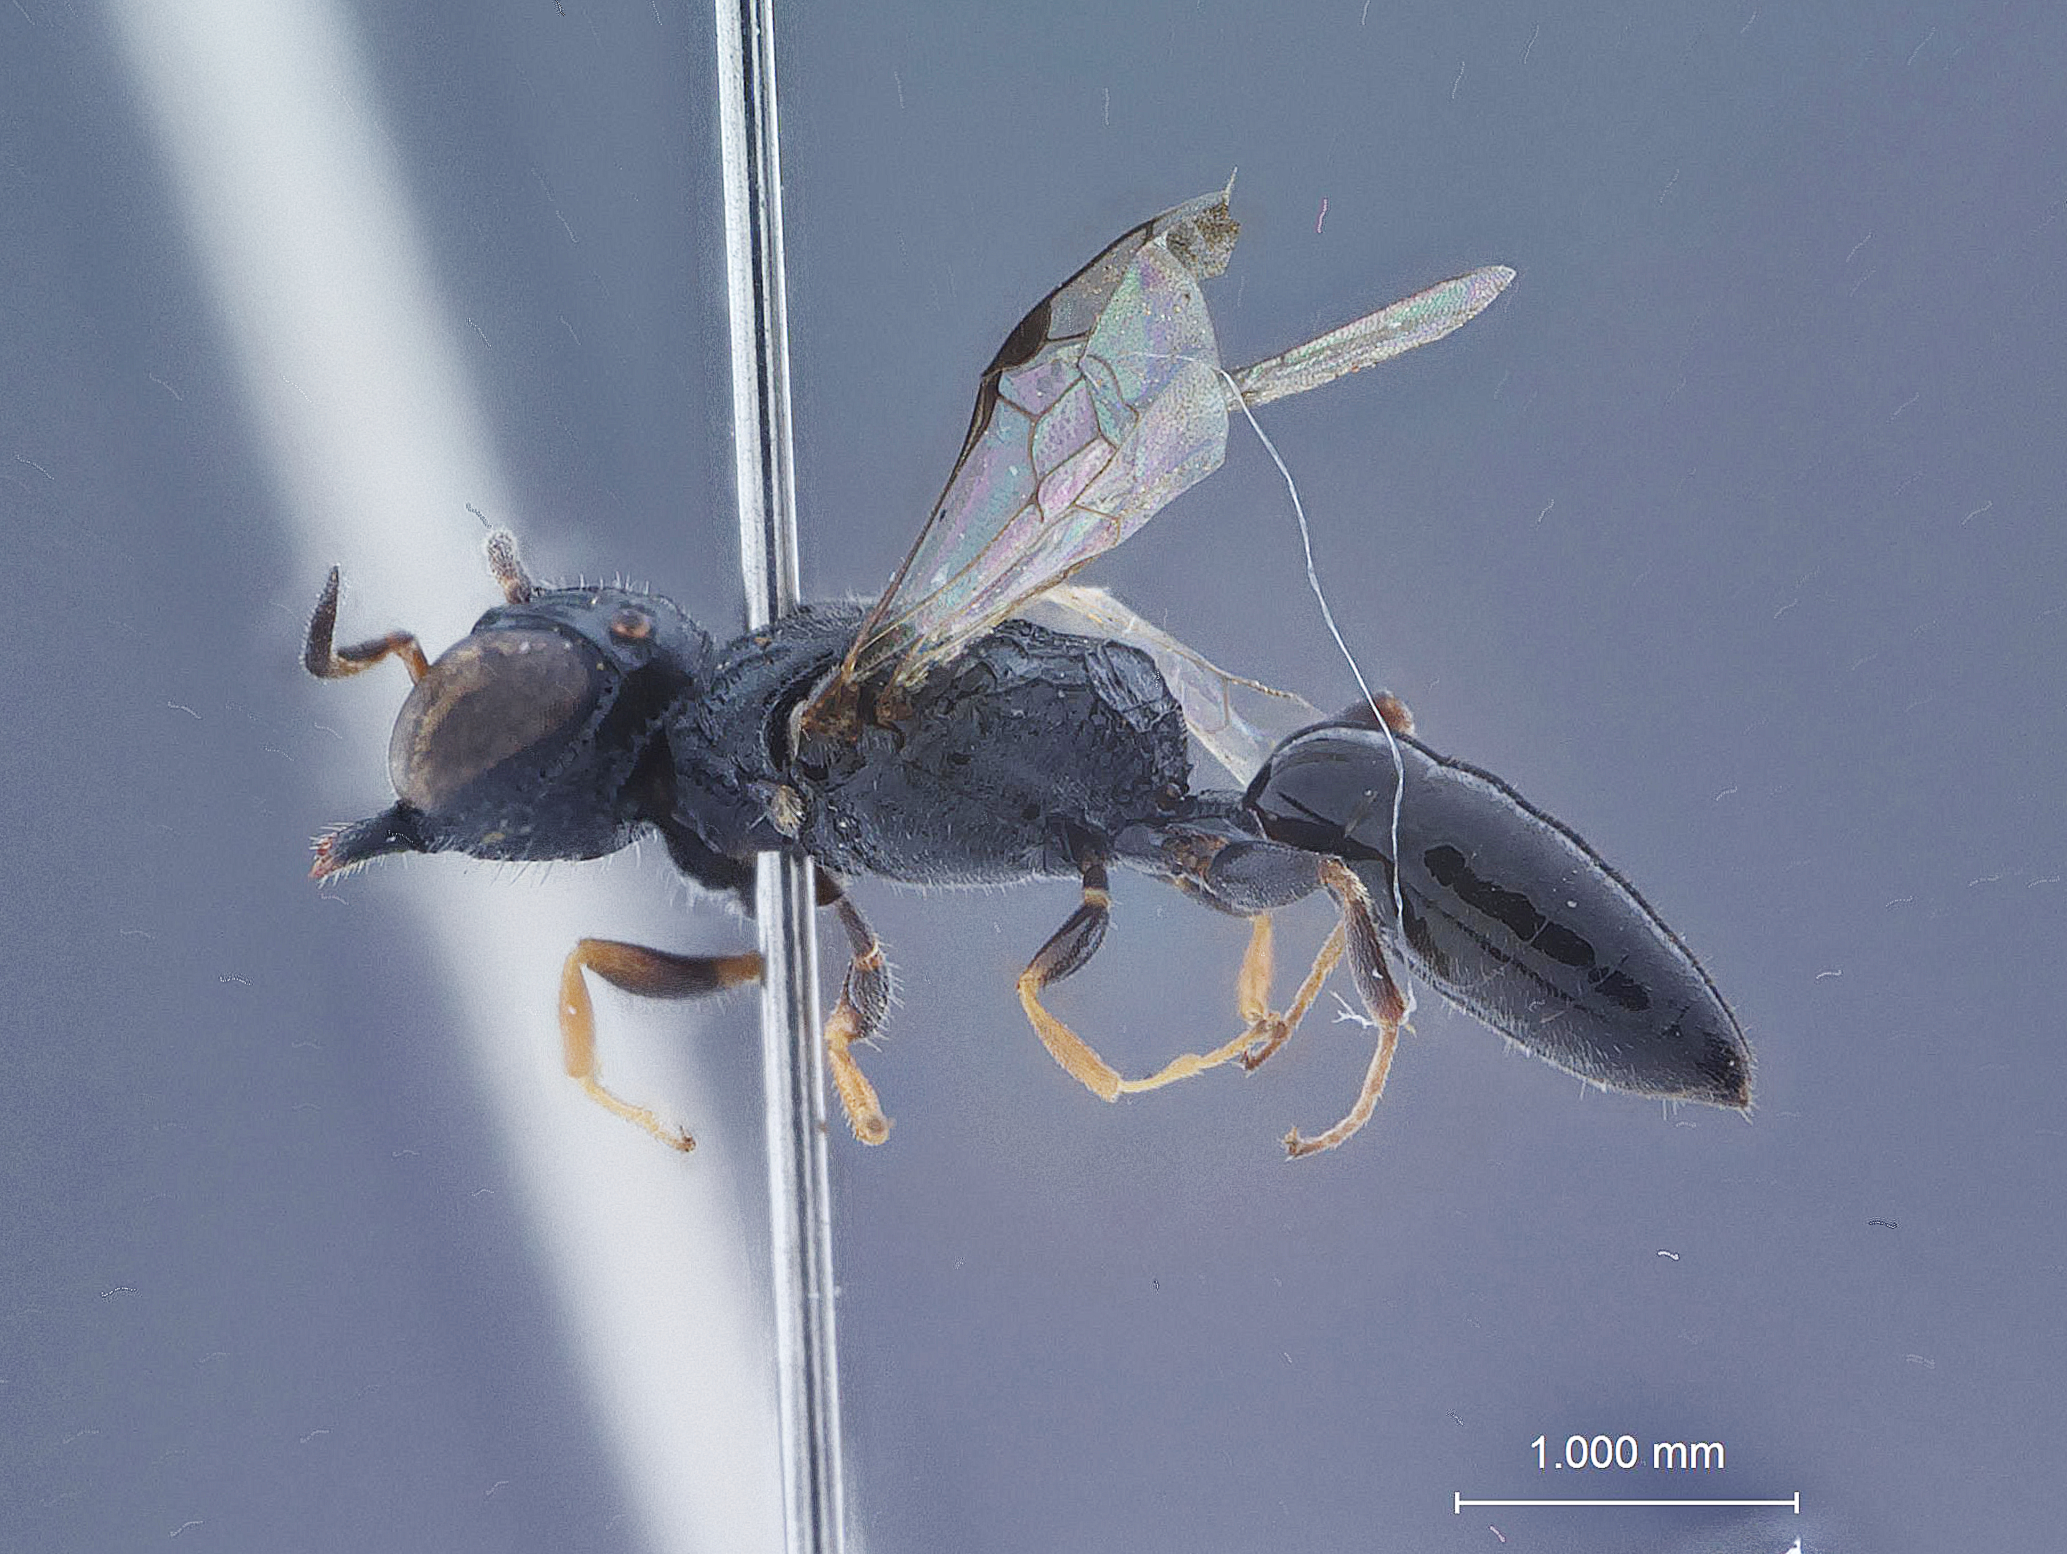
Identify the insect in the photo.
Polemistus philippinensis
